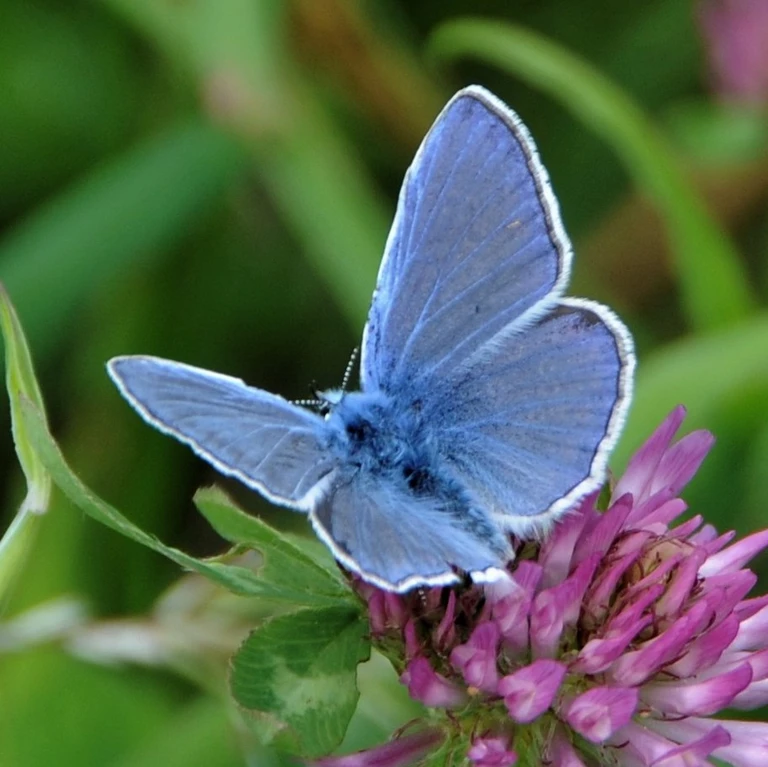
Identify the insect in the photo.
Polyommatus icarus
